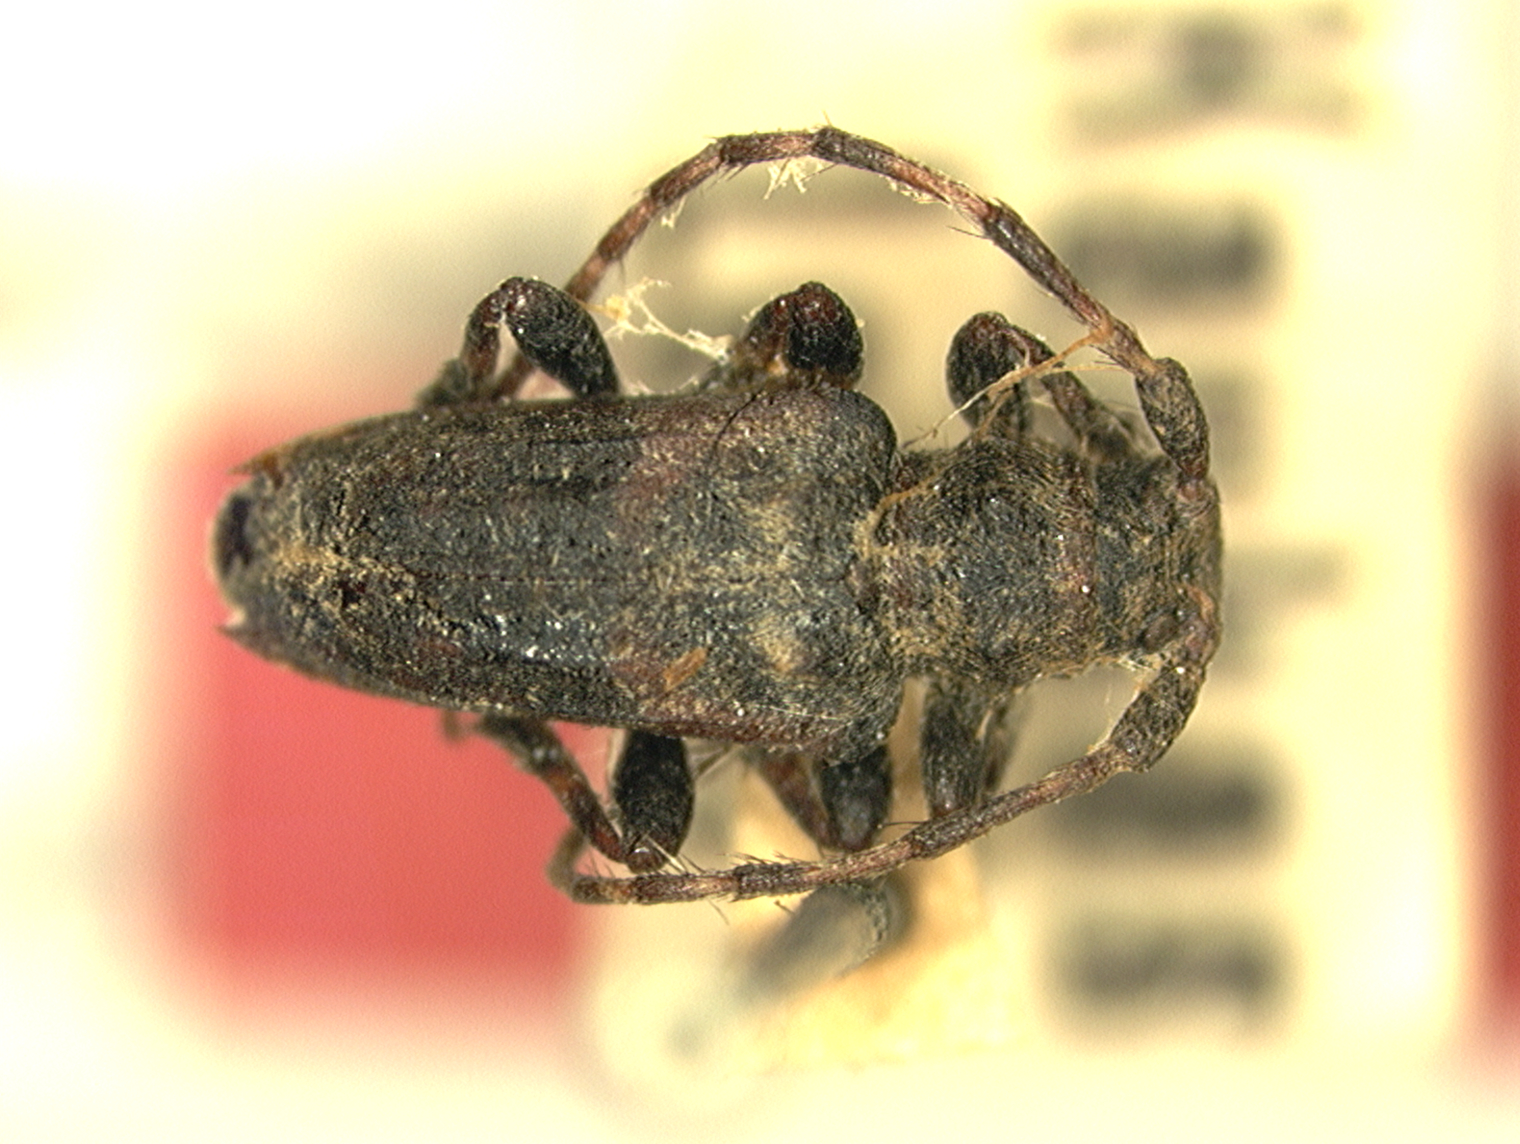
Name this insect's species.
Pogonocherus transcaucasicus
